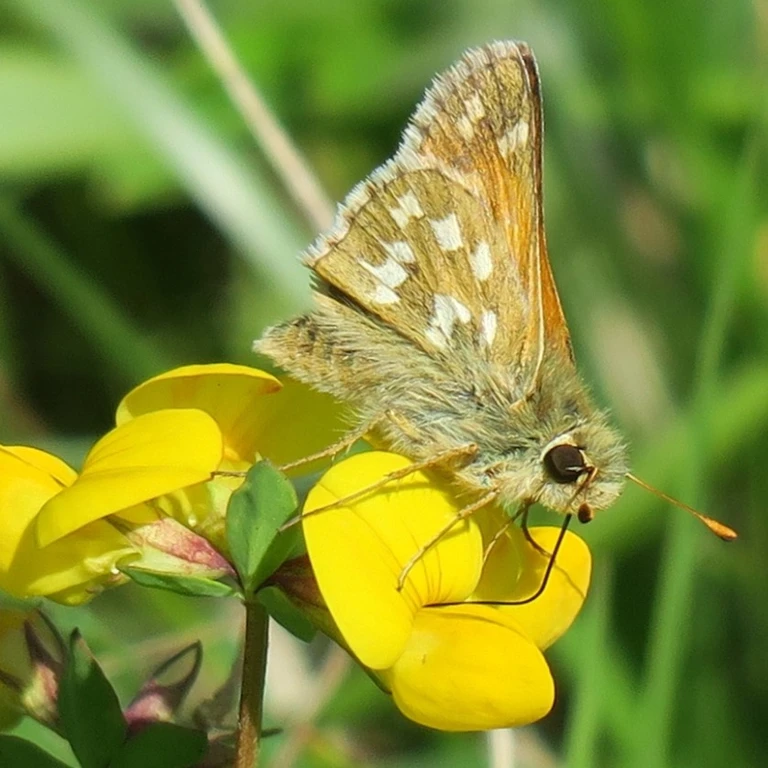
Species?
Hesperia comma
